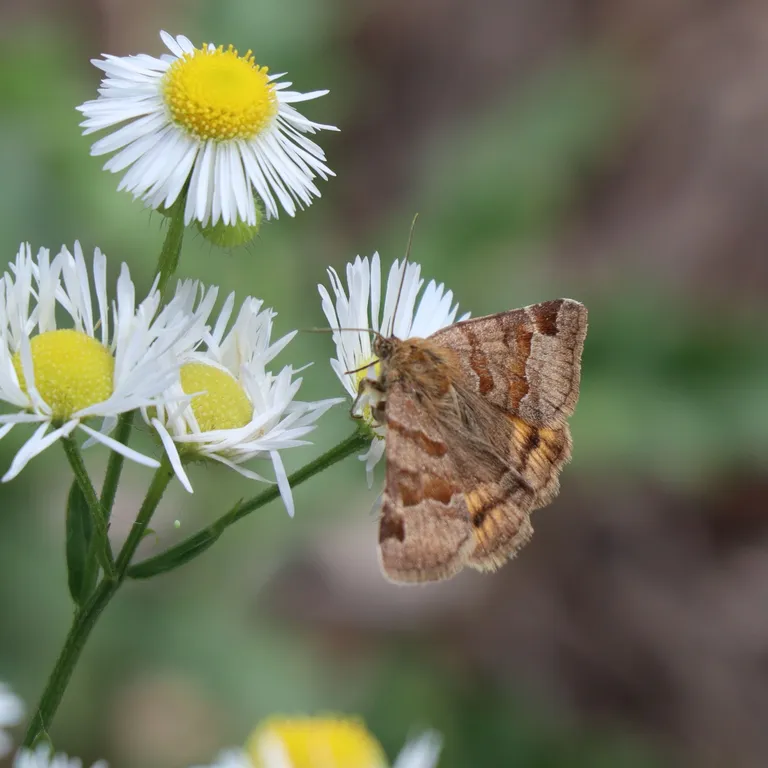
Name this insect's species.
Euclidia glyphica
